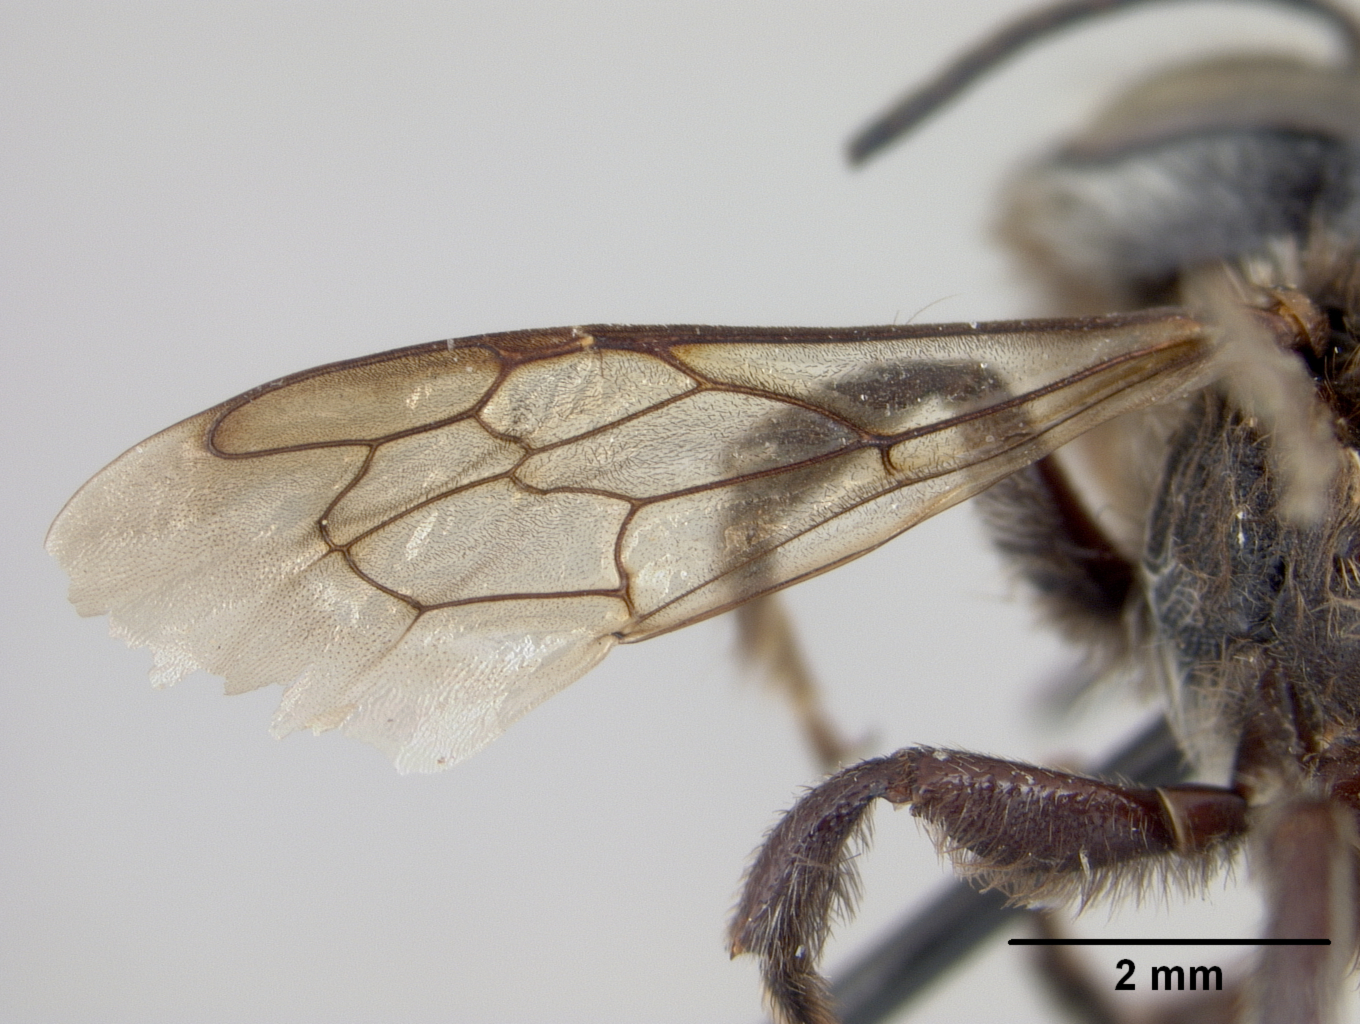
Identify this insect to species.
Megachile semota
